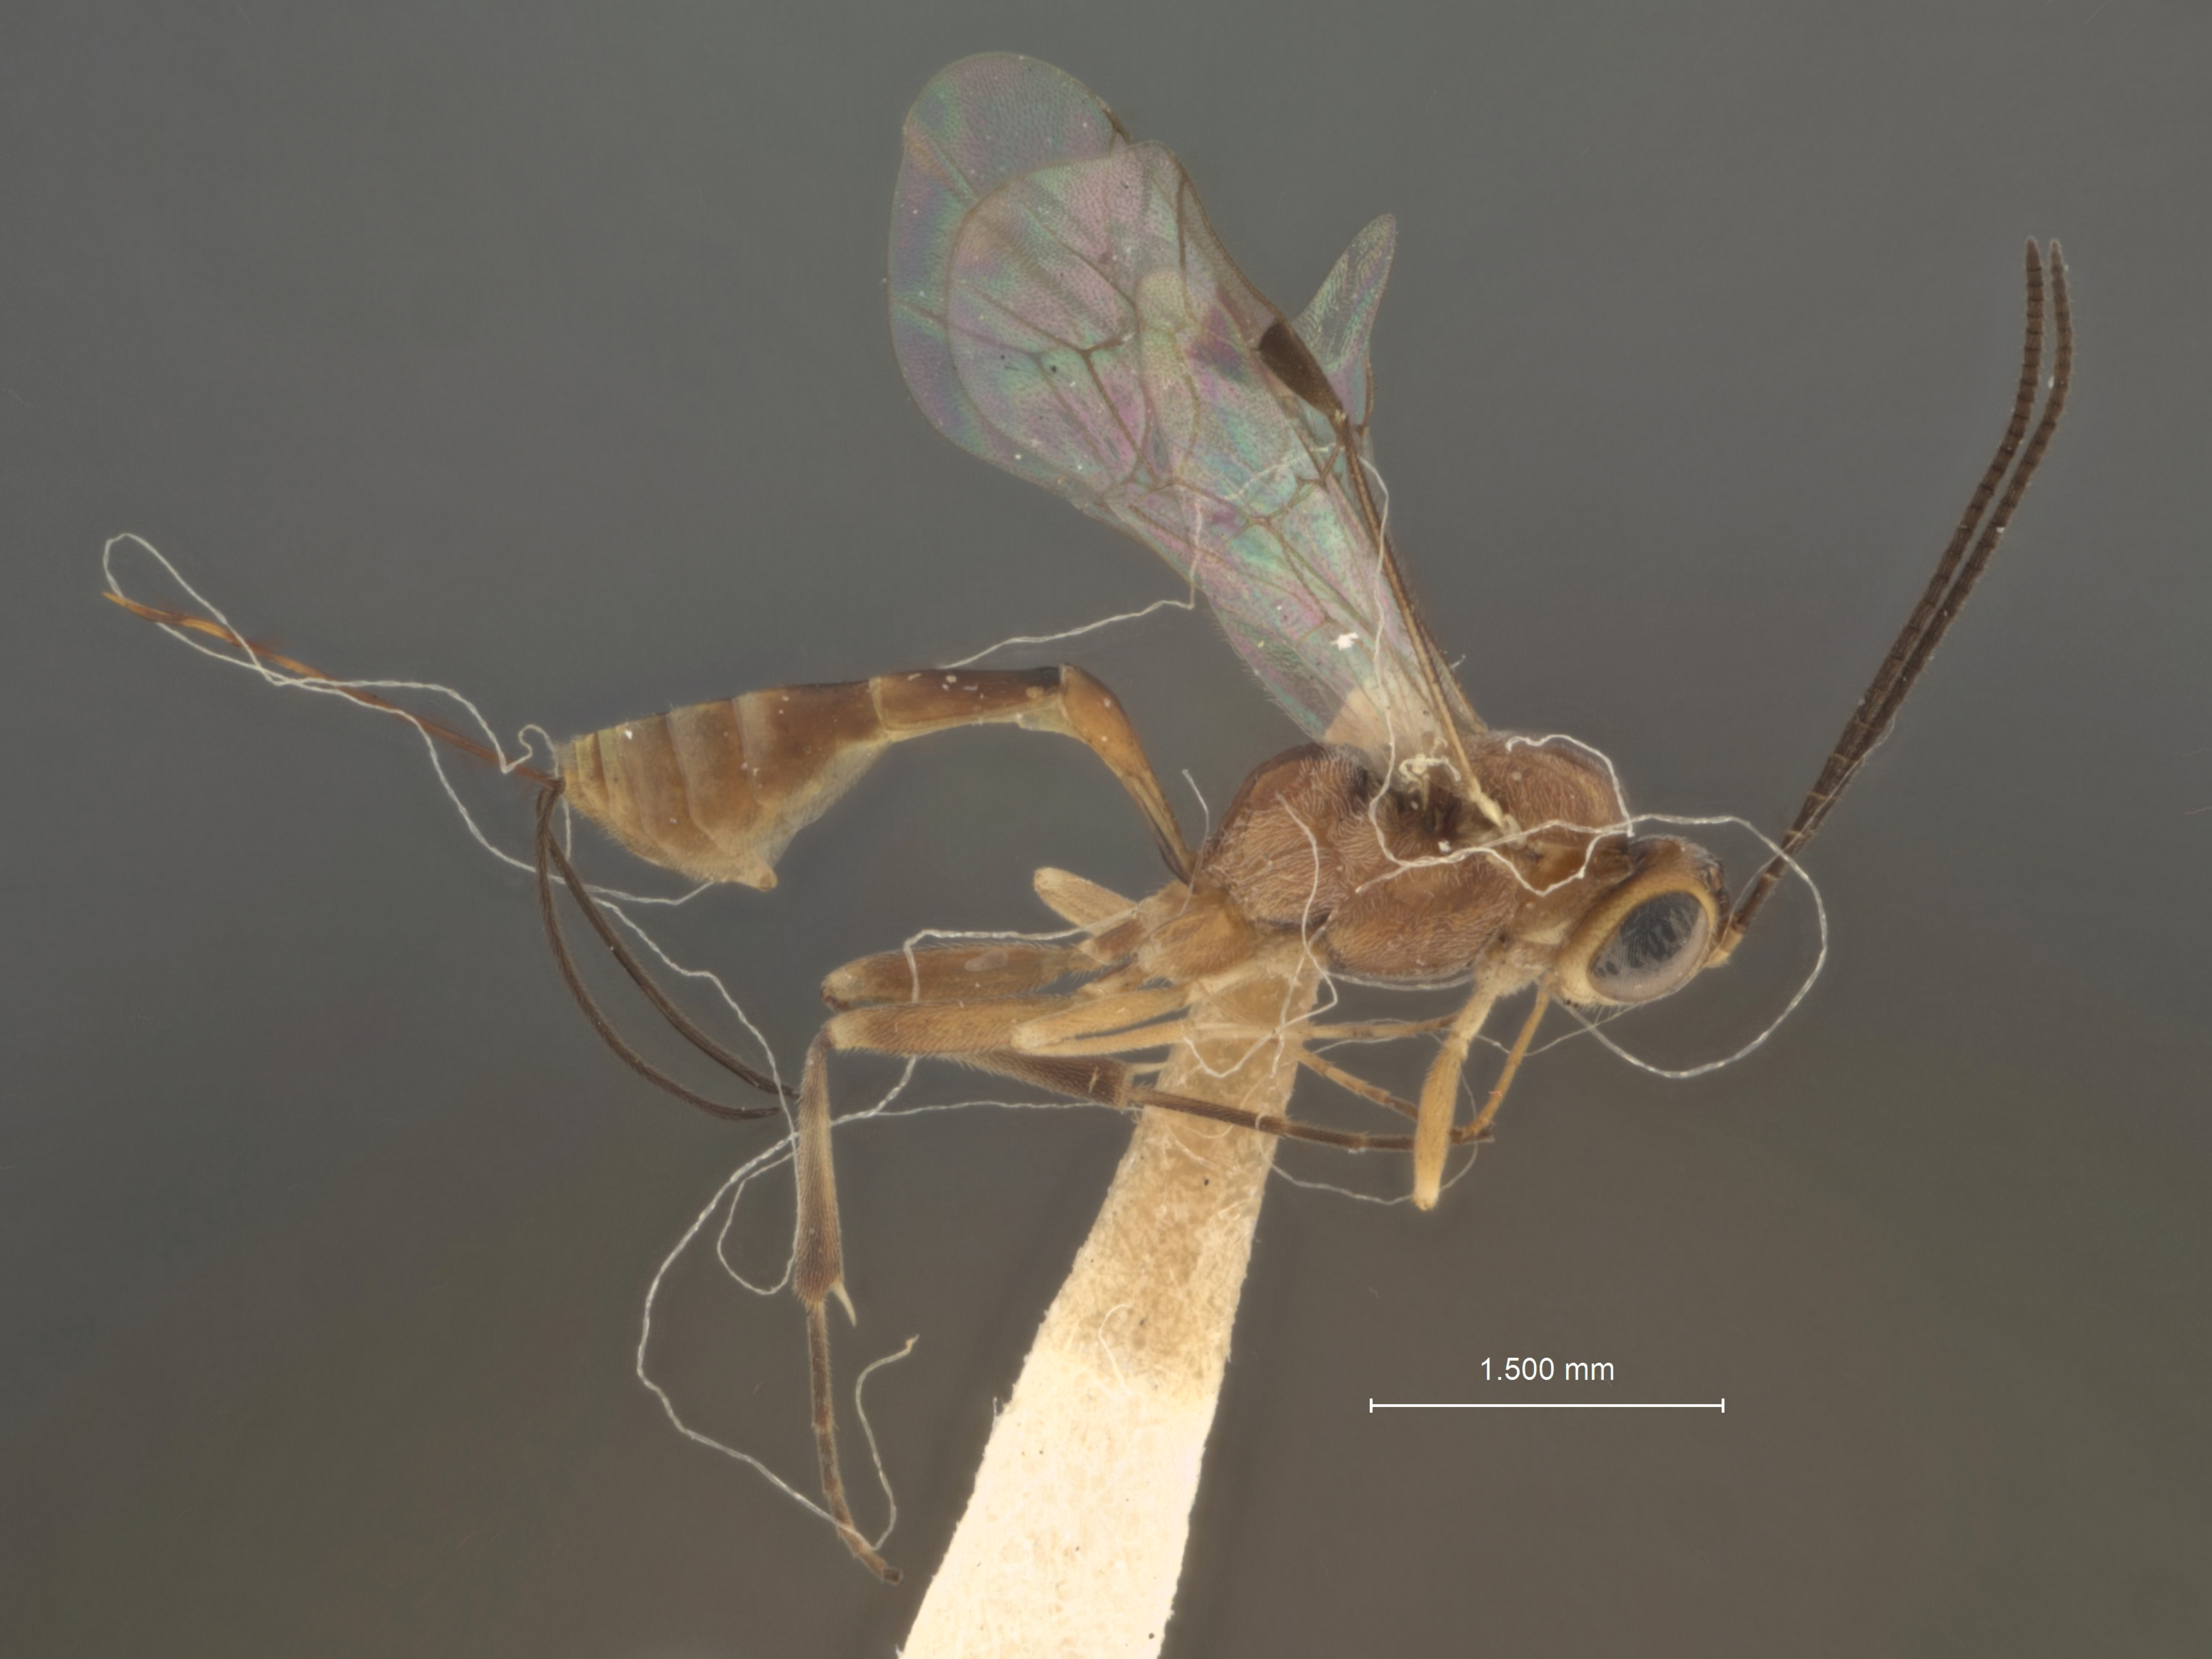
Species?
Pristomerus baumhoferi
